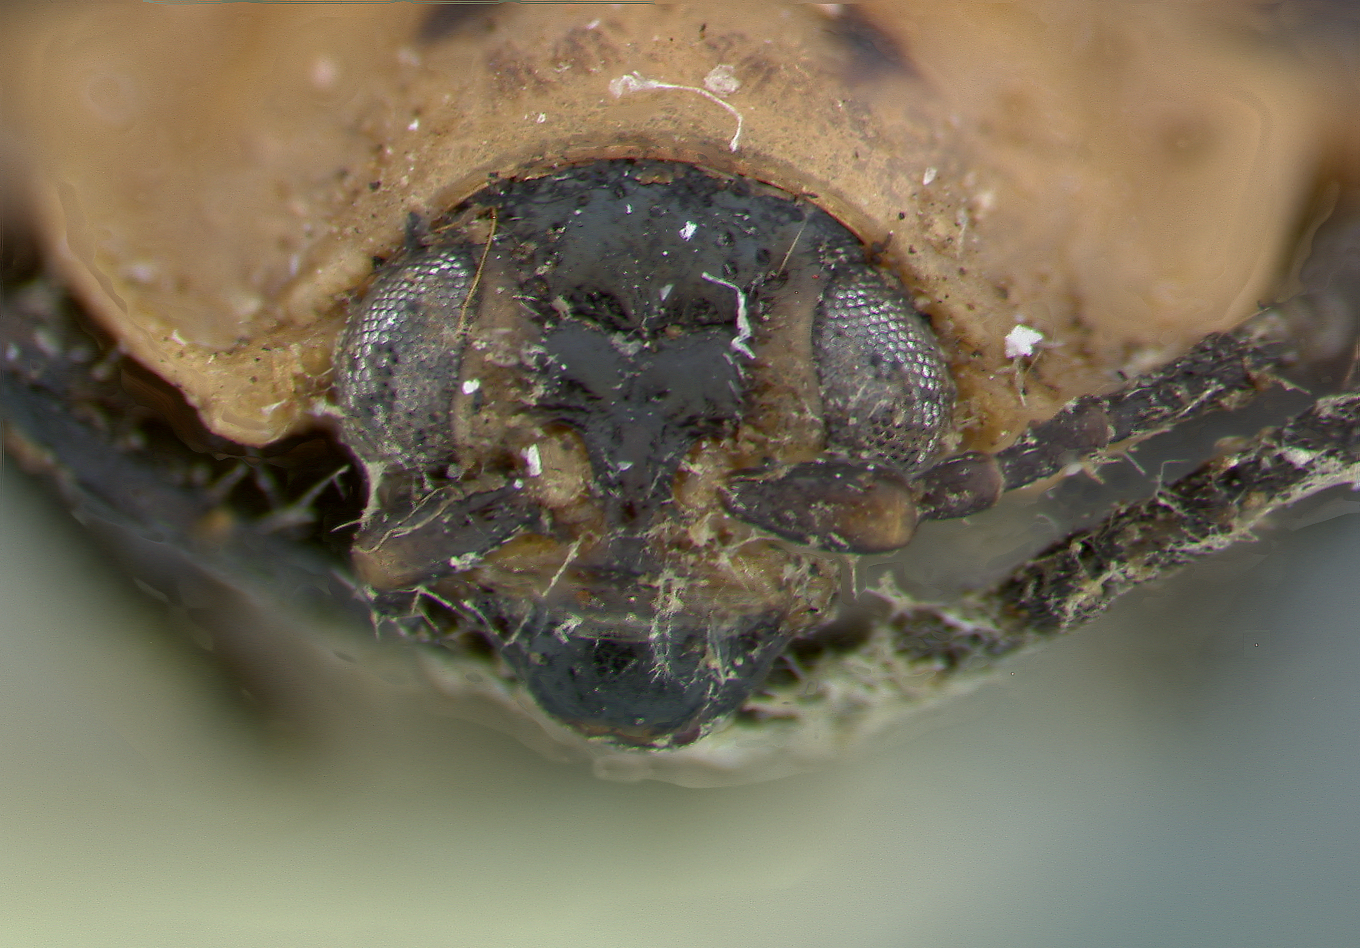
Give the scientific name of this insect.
Oedionychis amplivittata
